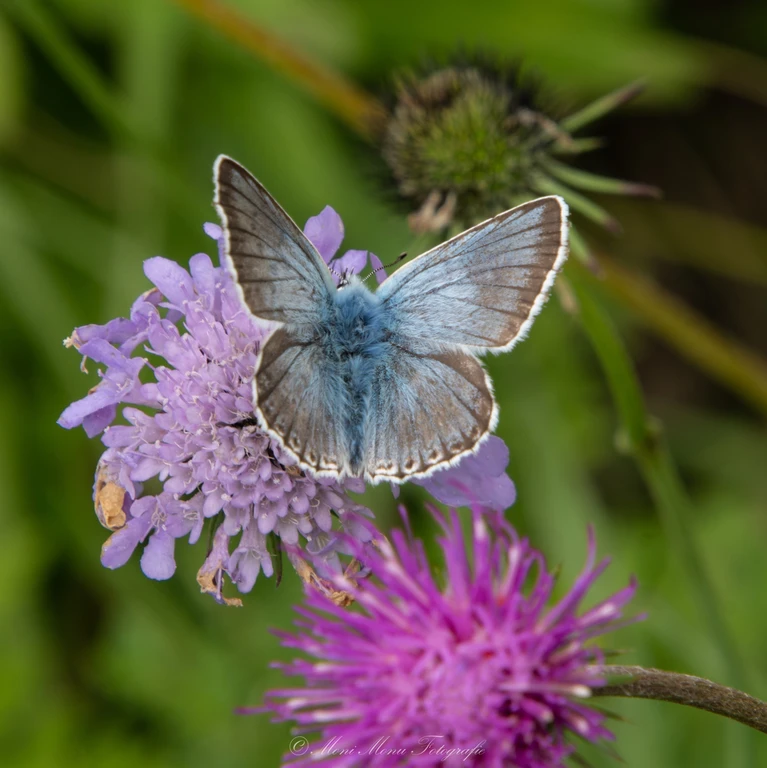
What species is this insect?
Lysandra coridon
